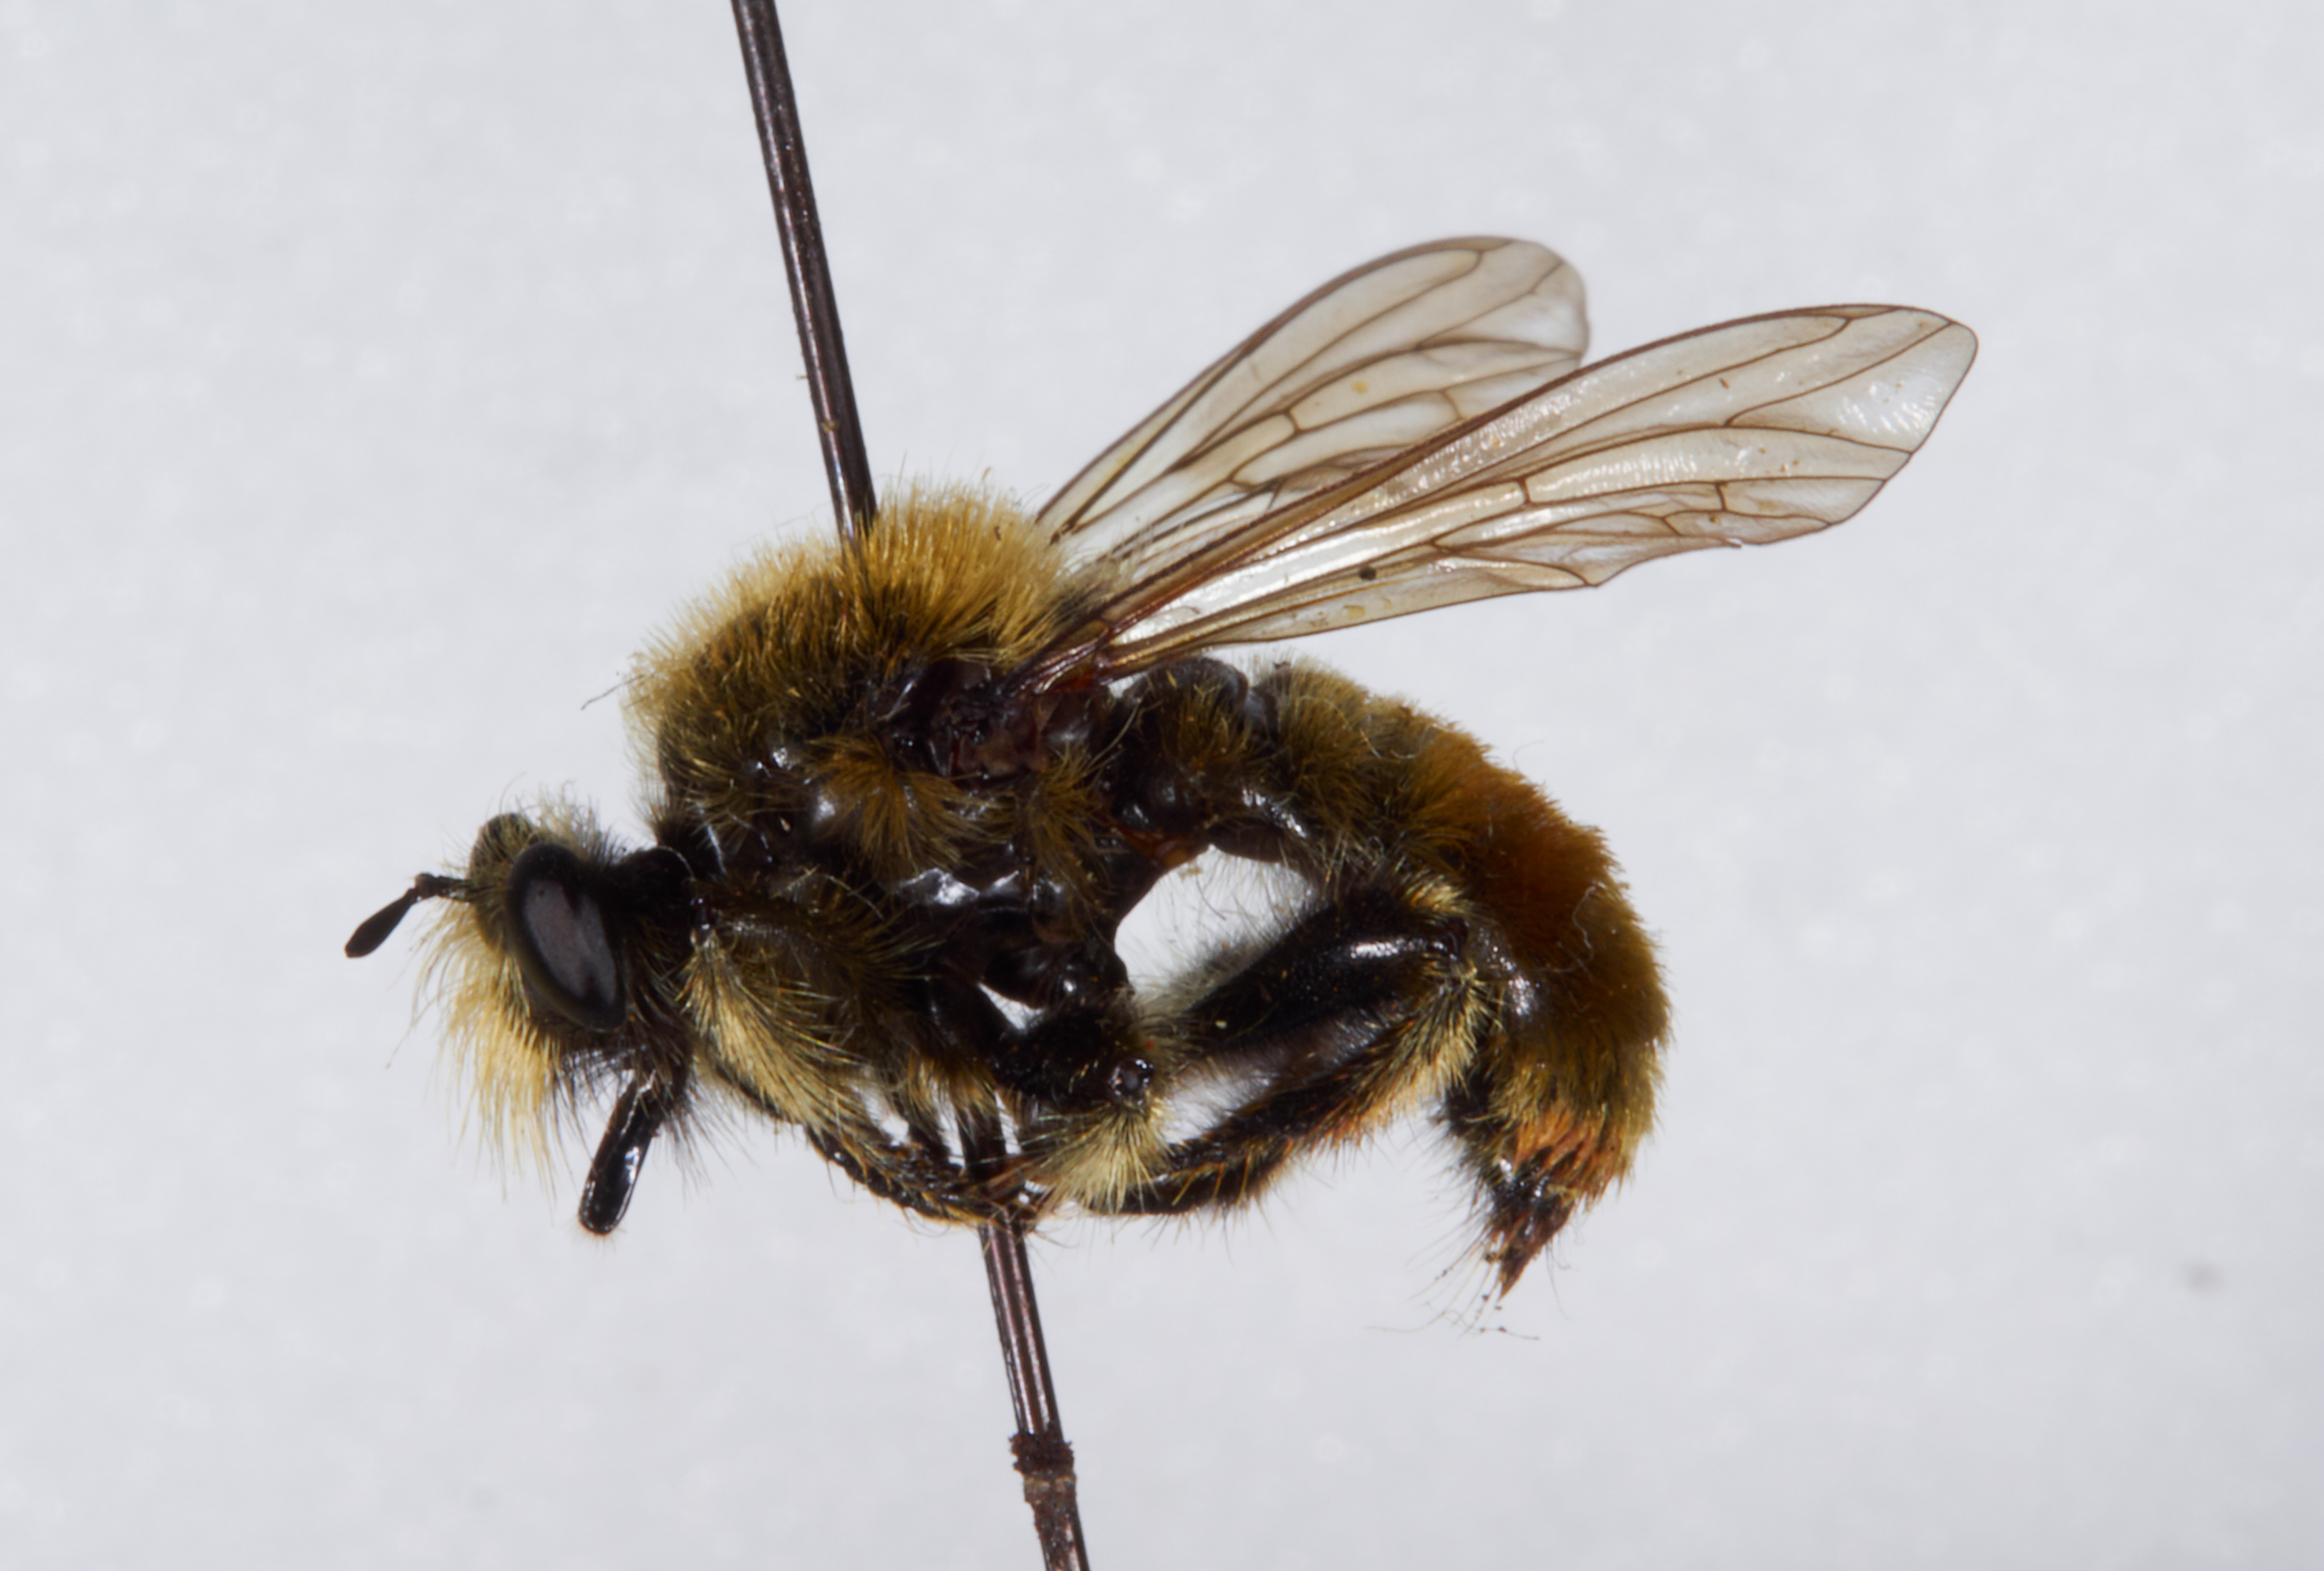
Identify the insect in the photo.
Laphria fernaldi
